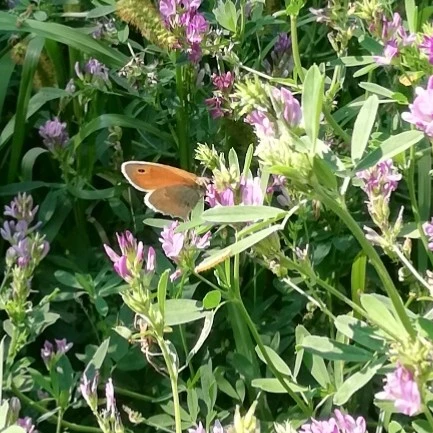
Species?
Coenonympha pamphilus
